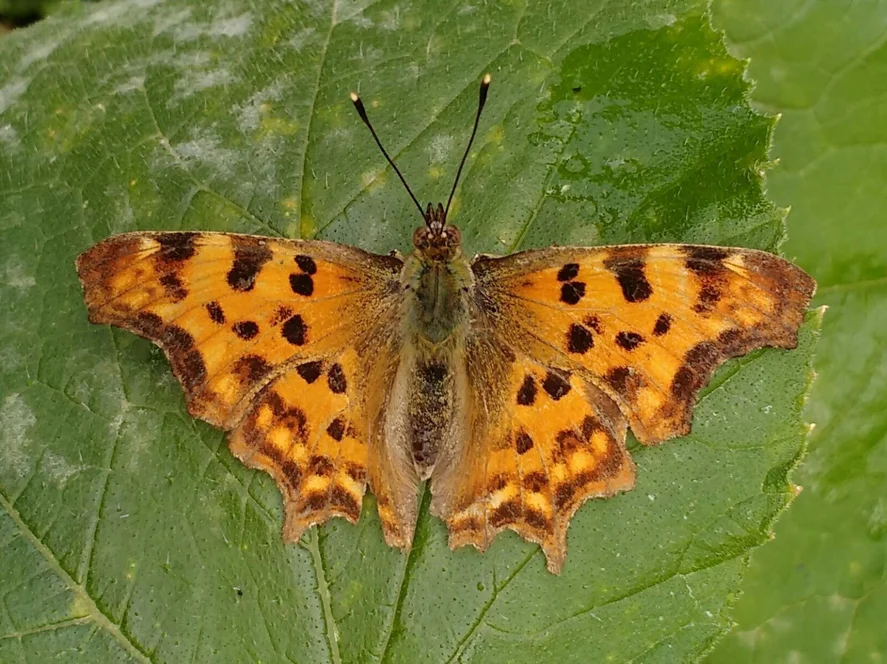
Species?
Polygonia c-album
